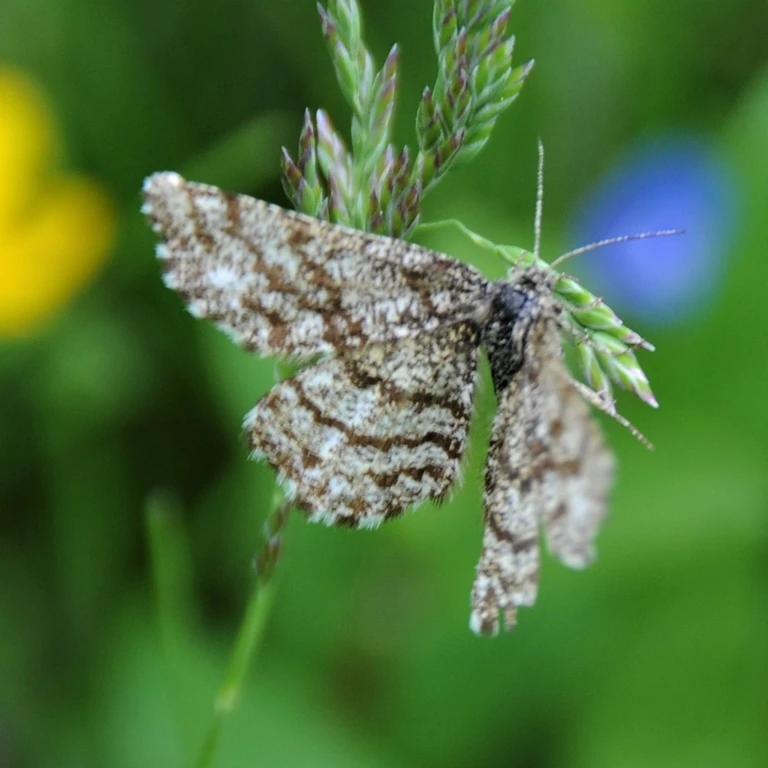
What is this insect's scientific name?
Ematurga atomaria
